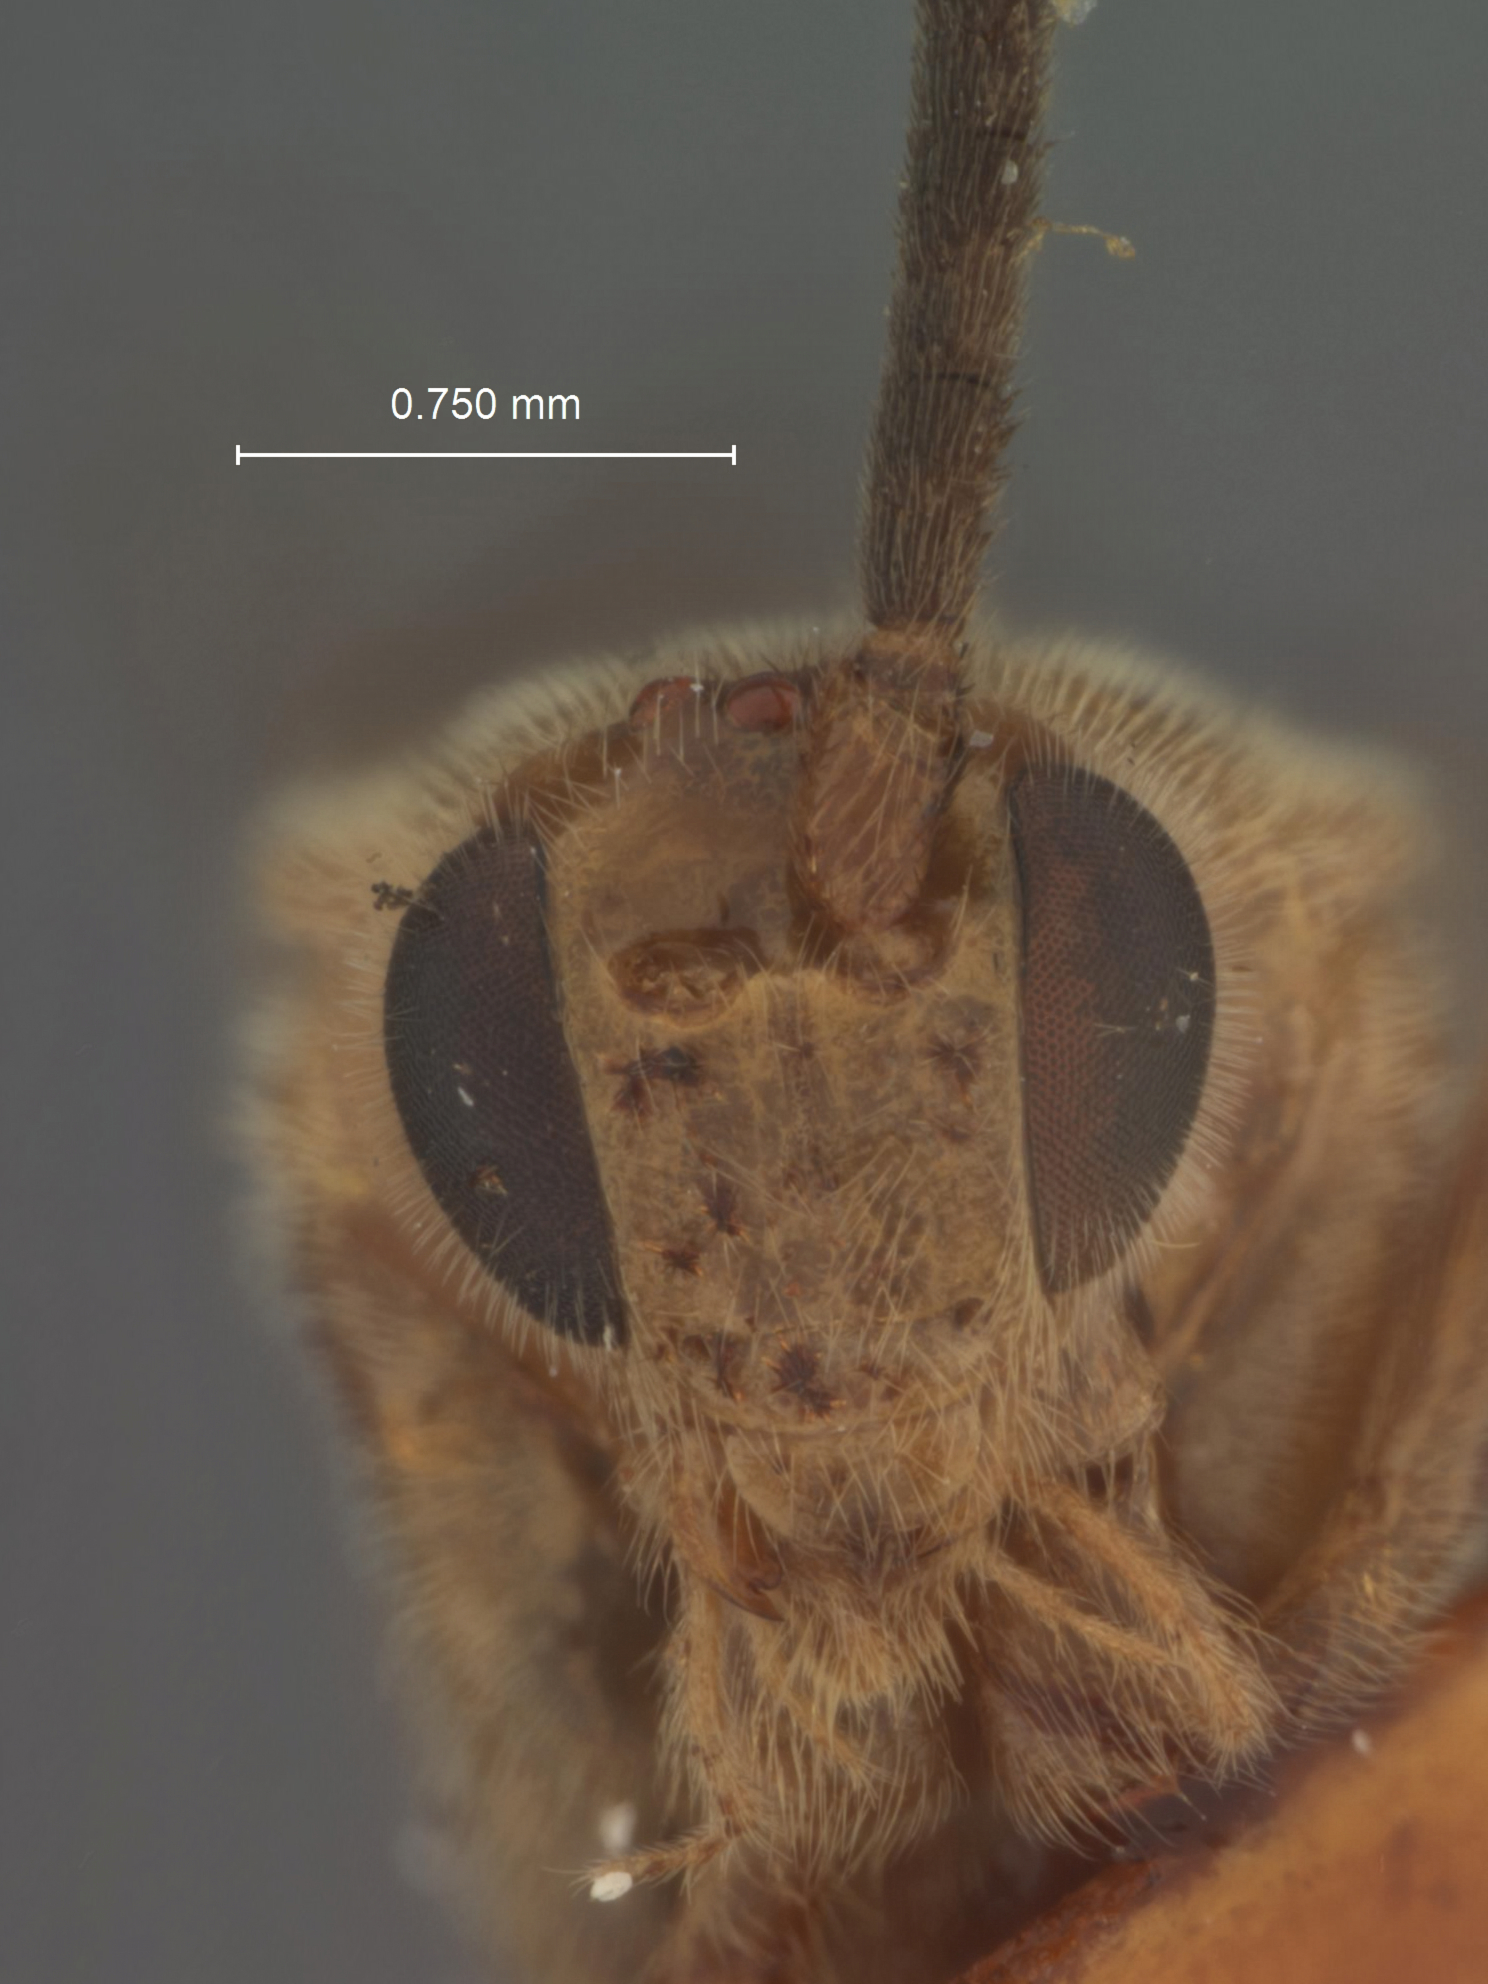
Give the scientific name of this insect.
Hypomicrogaster nephta
